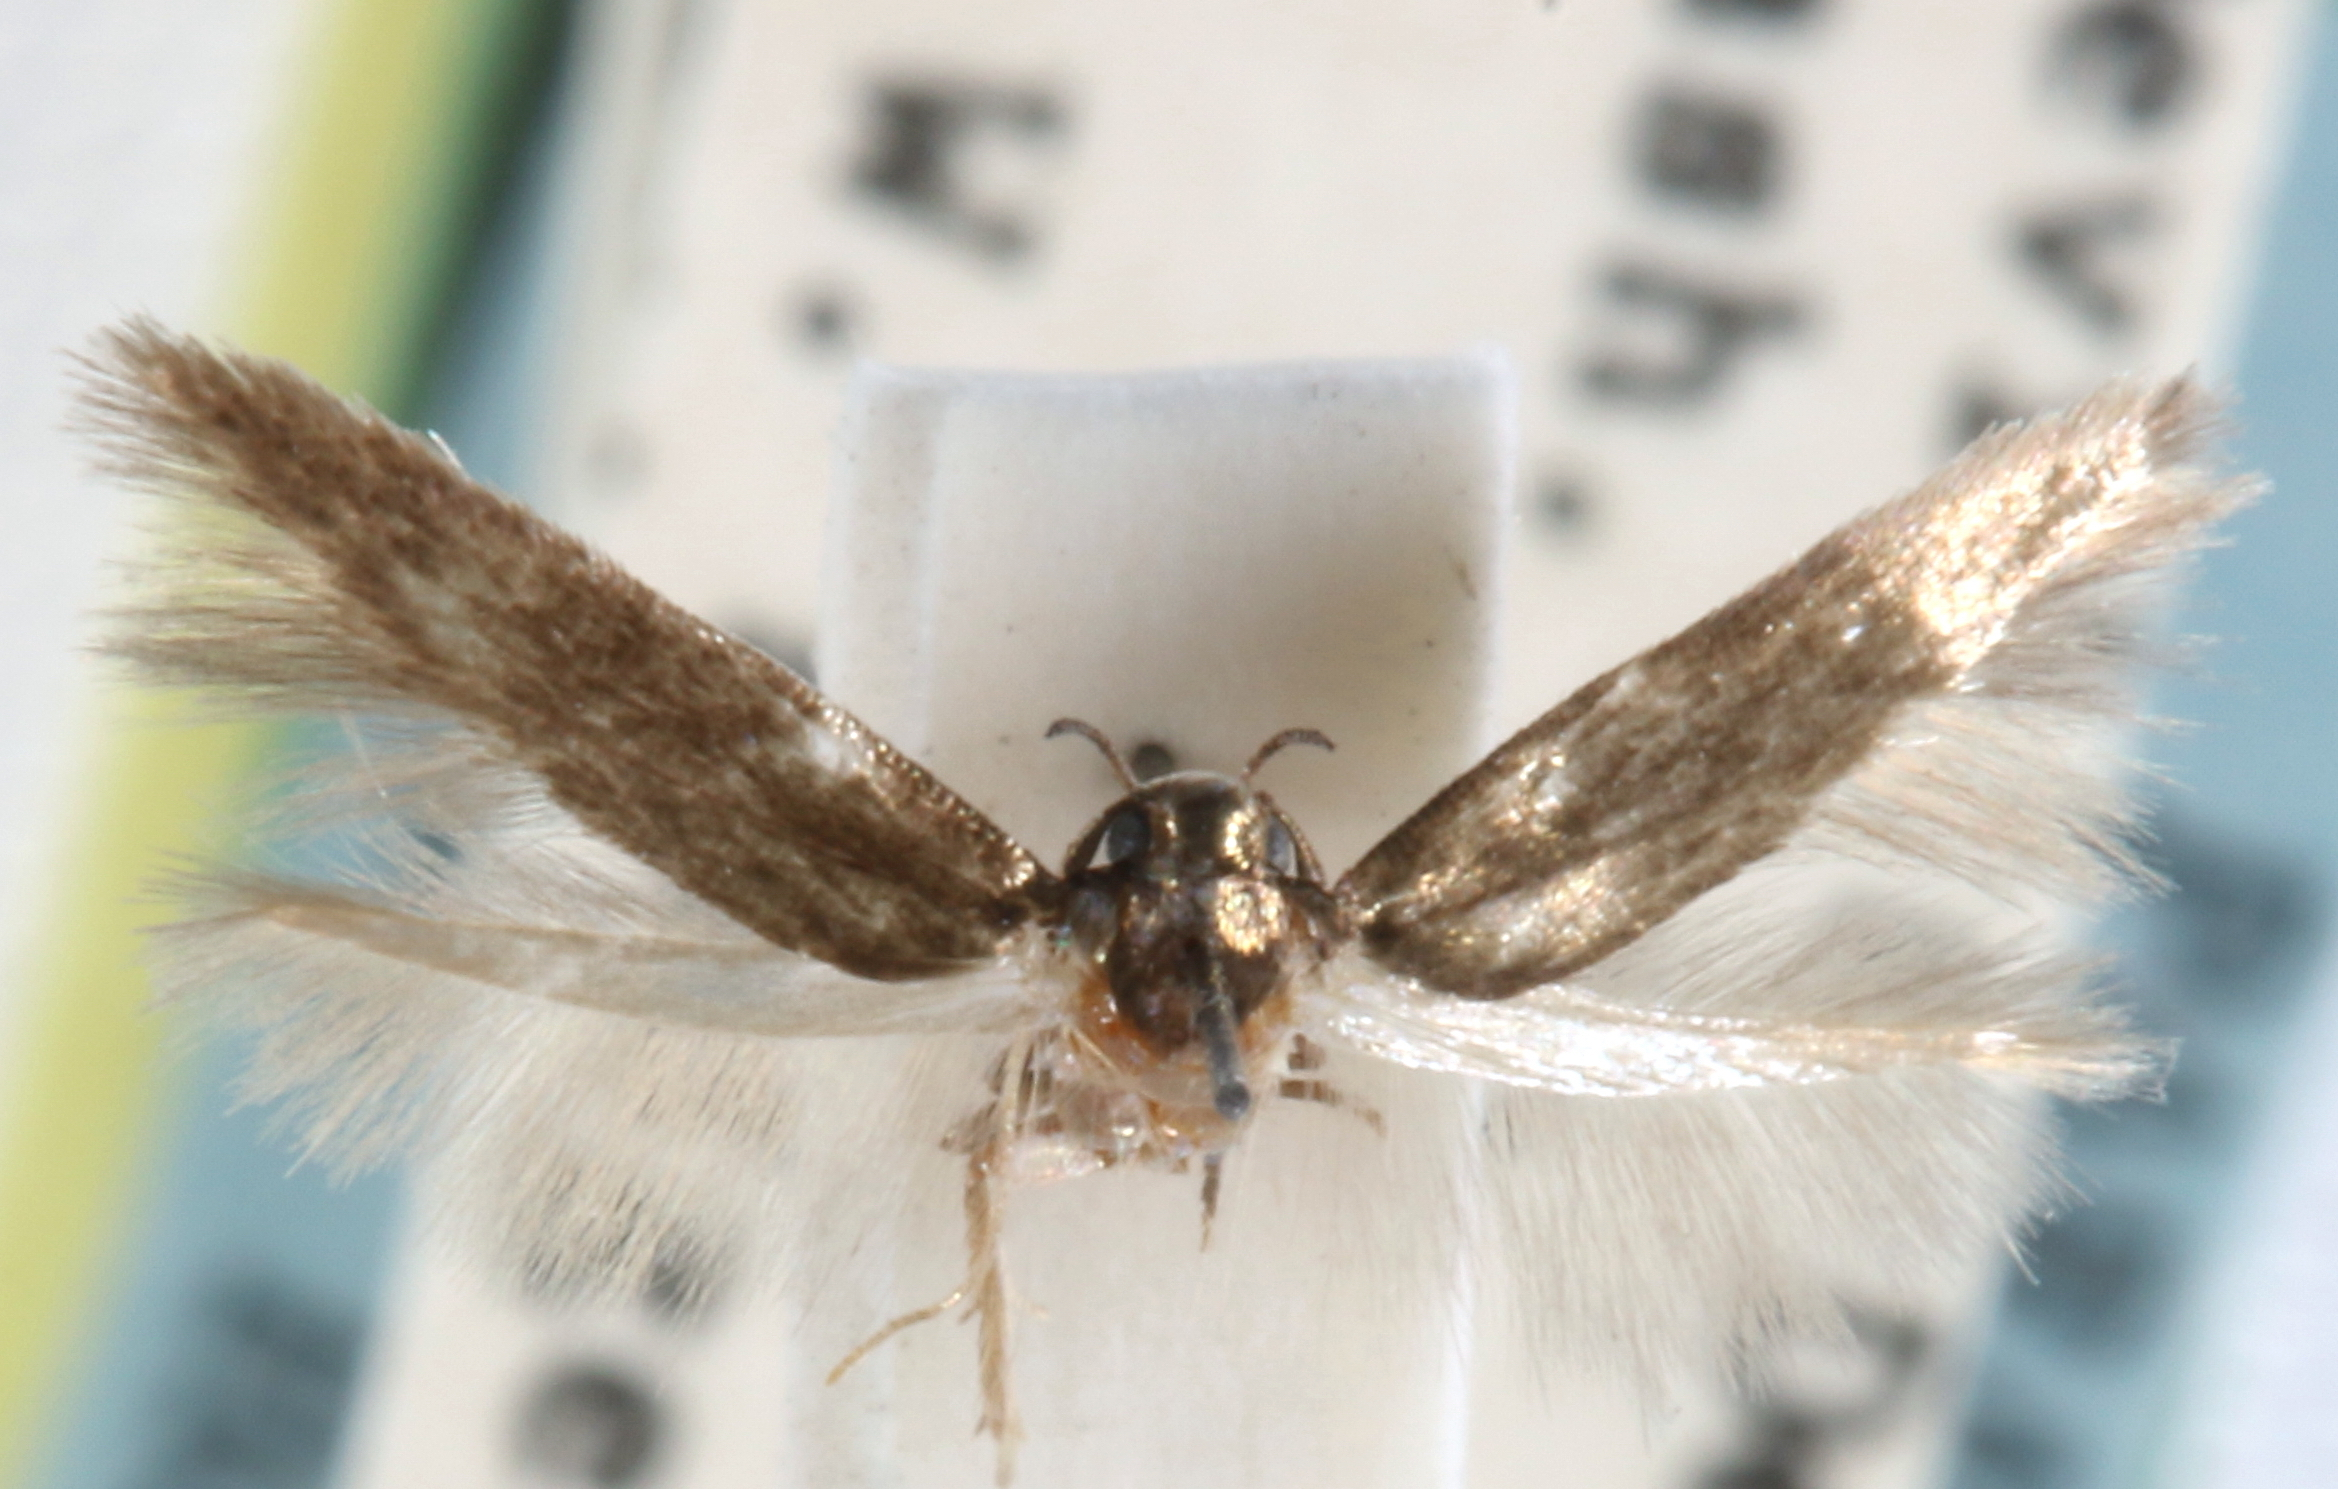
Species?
Periploca hortatrix
